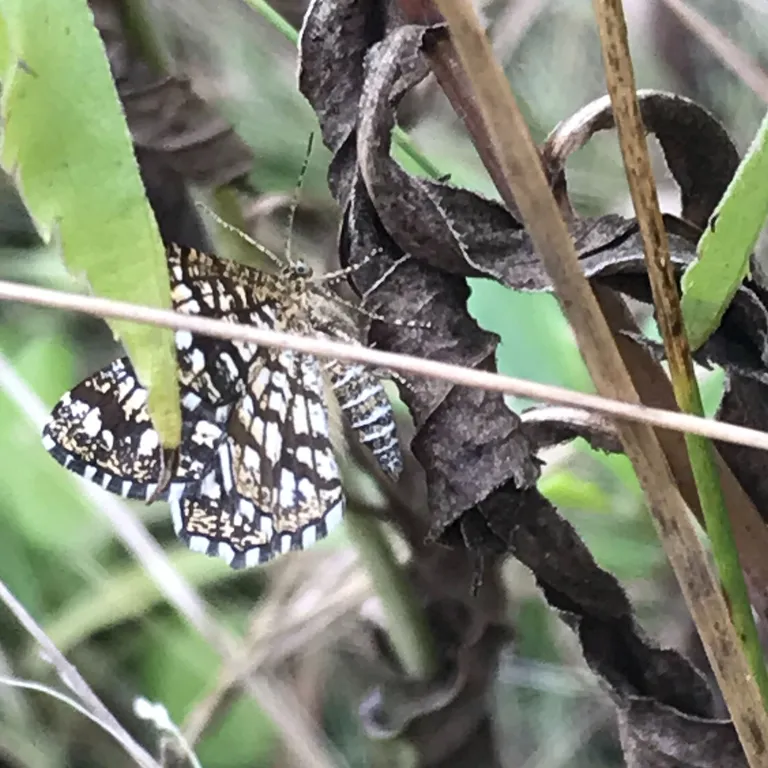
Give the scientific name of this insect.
Chiasmia clathrata
